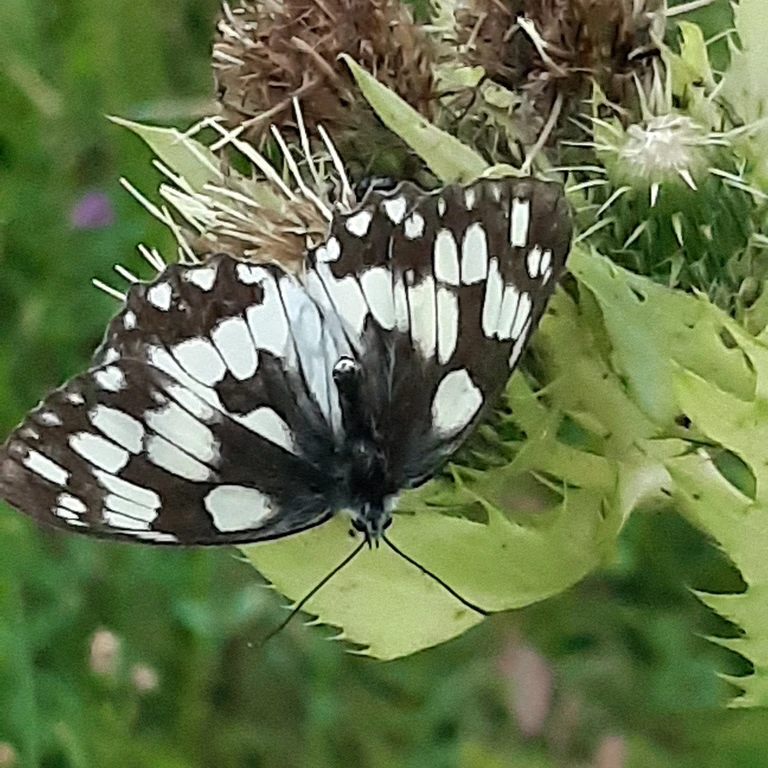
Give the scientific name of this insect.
Melanargia galathea
